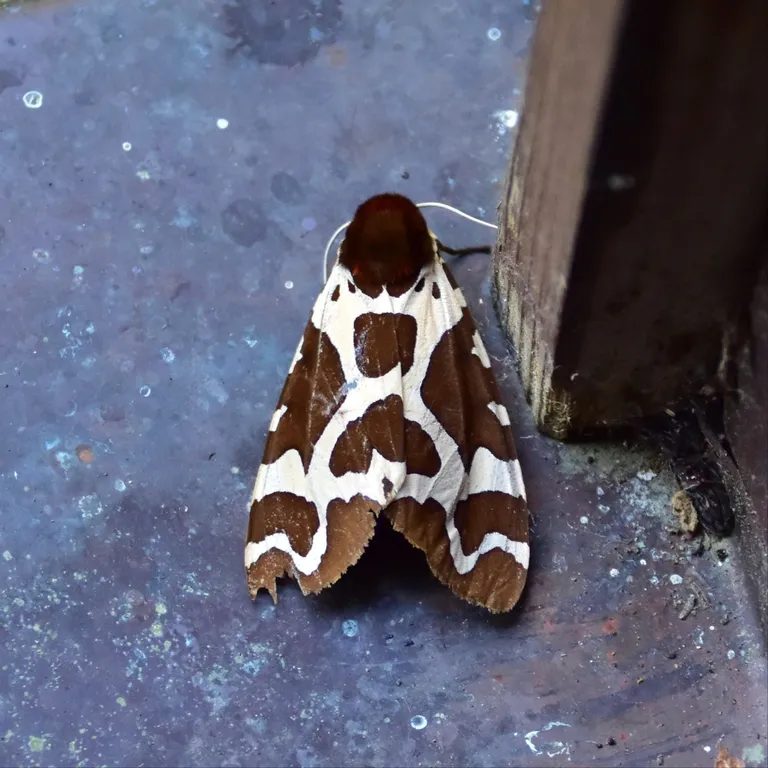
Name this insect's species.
Arctia caja
